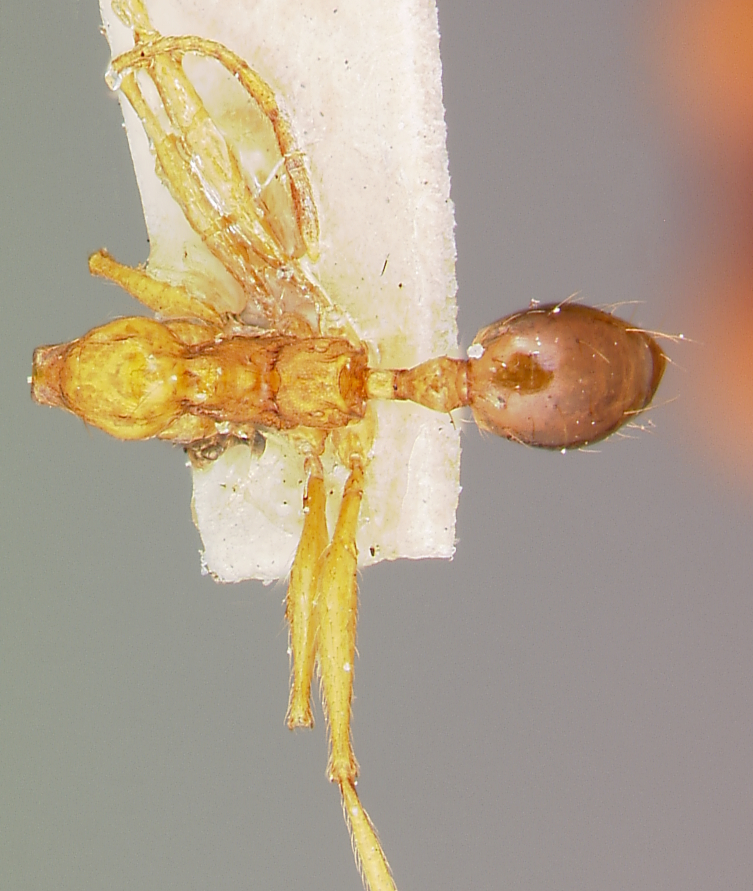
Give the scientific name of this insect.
Pheidole niapuana
